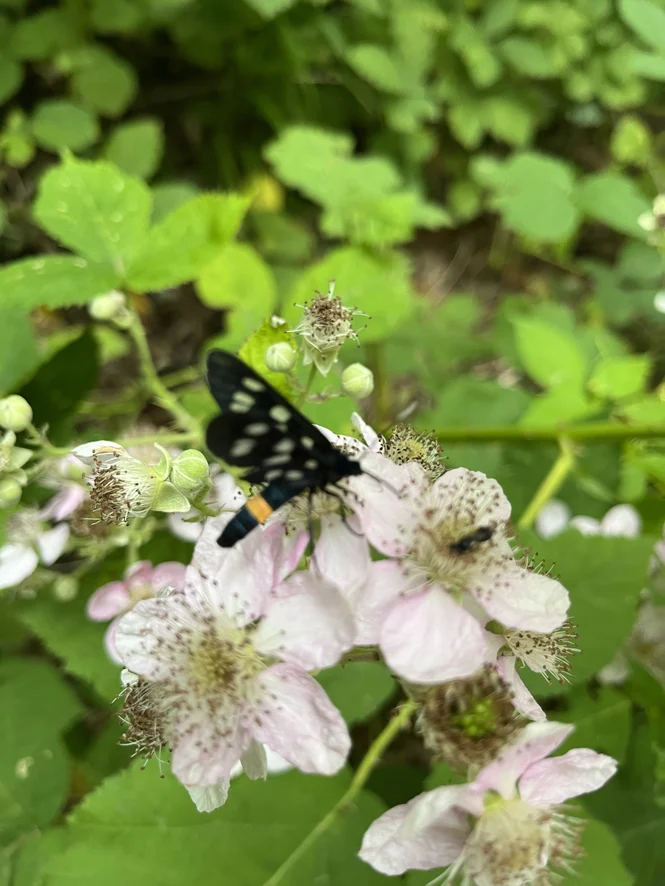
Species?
Amata phegea
